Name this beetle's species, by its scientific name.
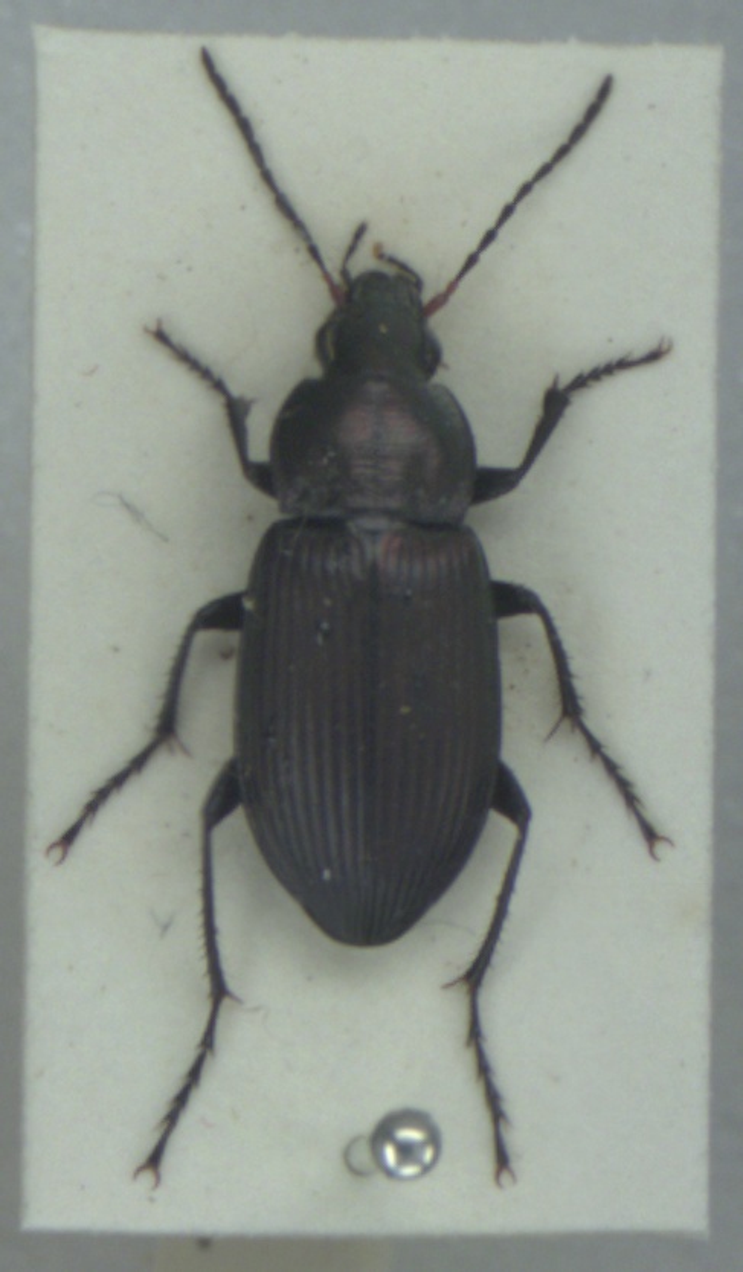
Poecilus cupreus
